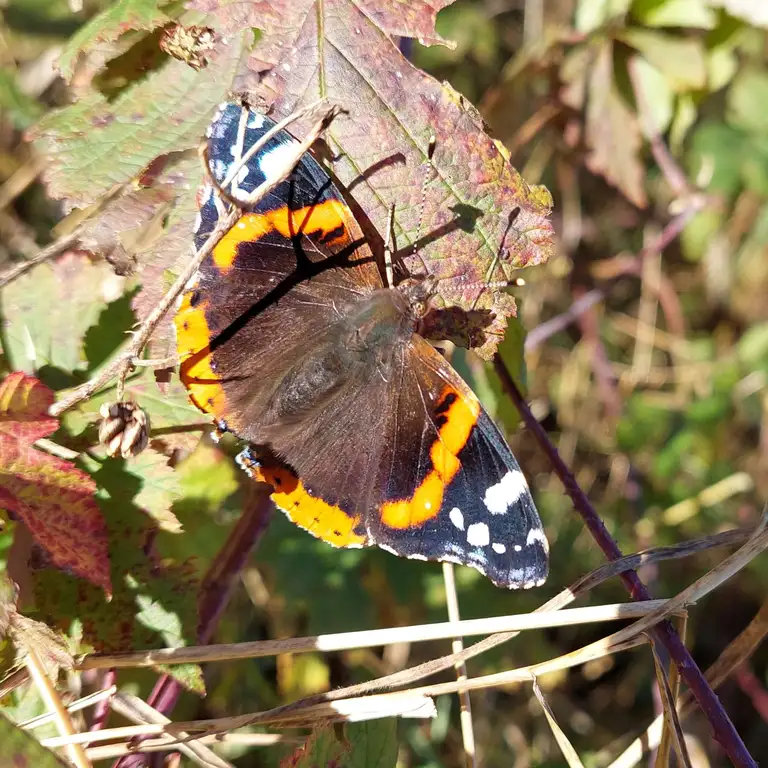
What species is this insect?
Vanessa atalanta
